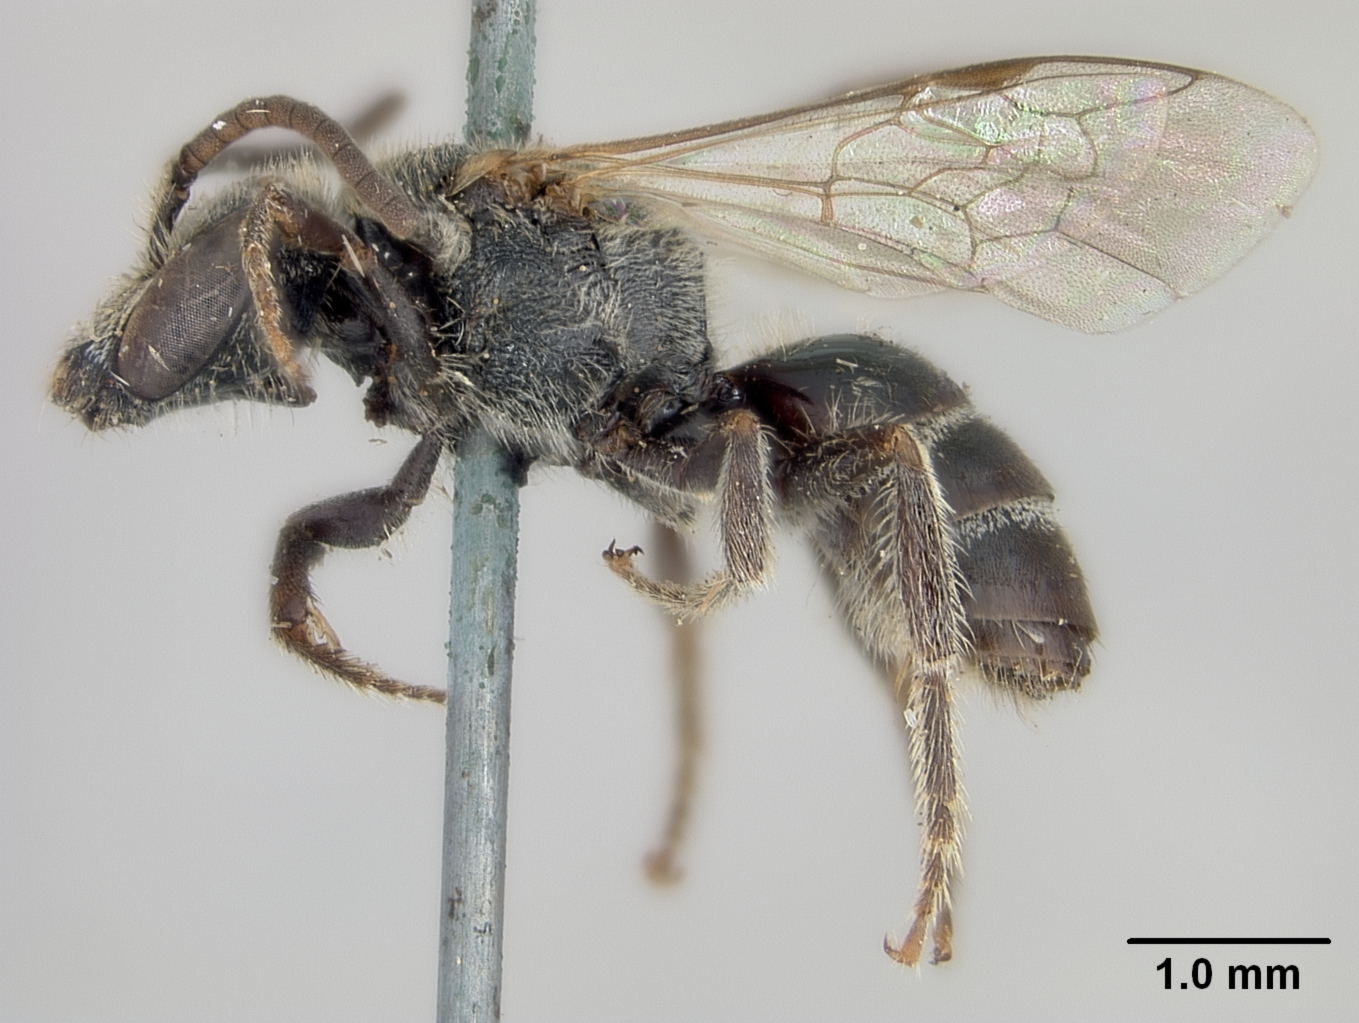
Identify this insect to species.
Halictus philippinensis
